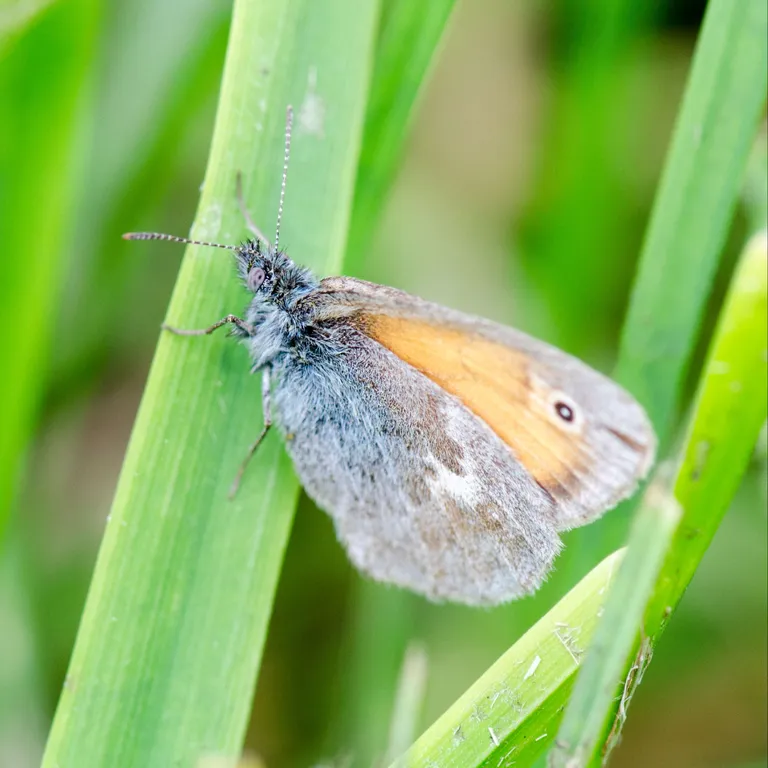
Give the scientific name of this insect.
Coenonympha pamphilus
